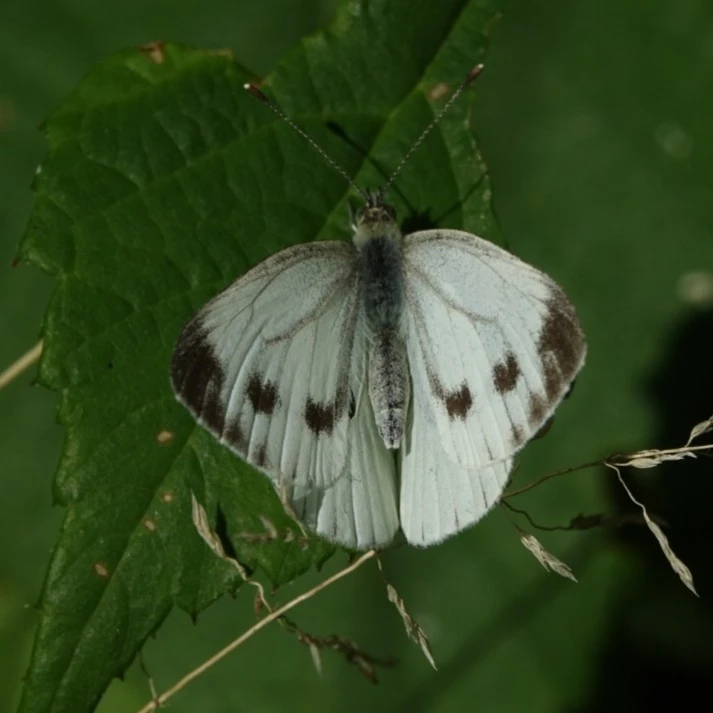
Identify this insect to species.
Pieris napi
